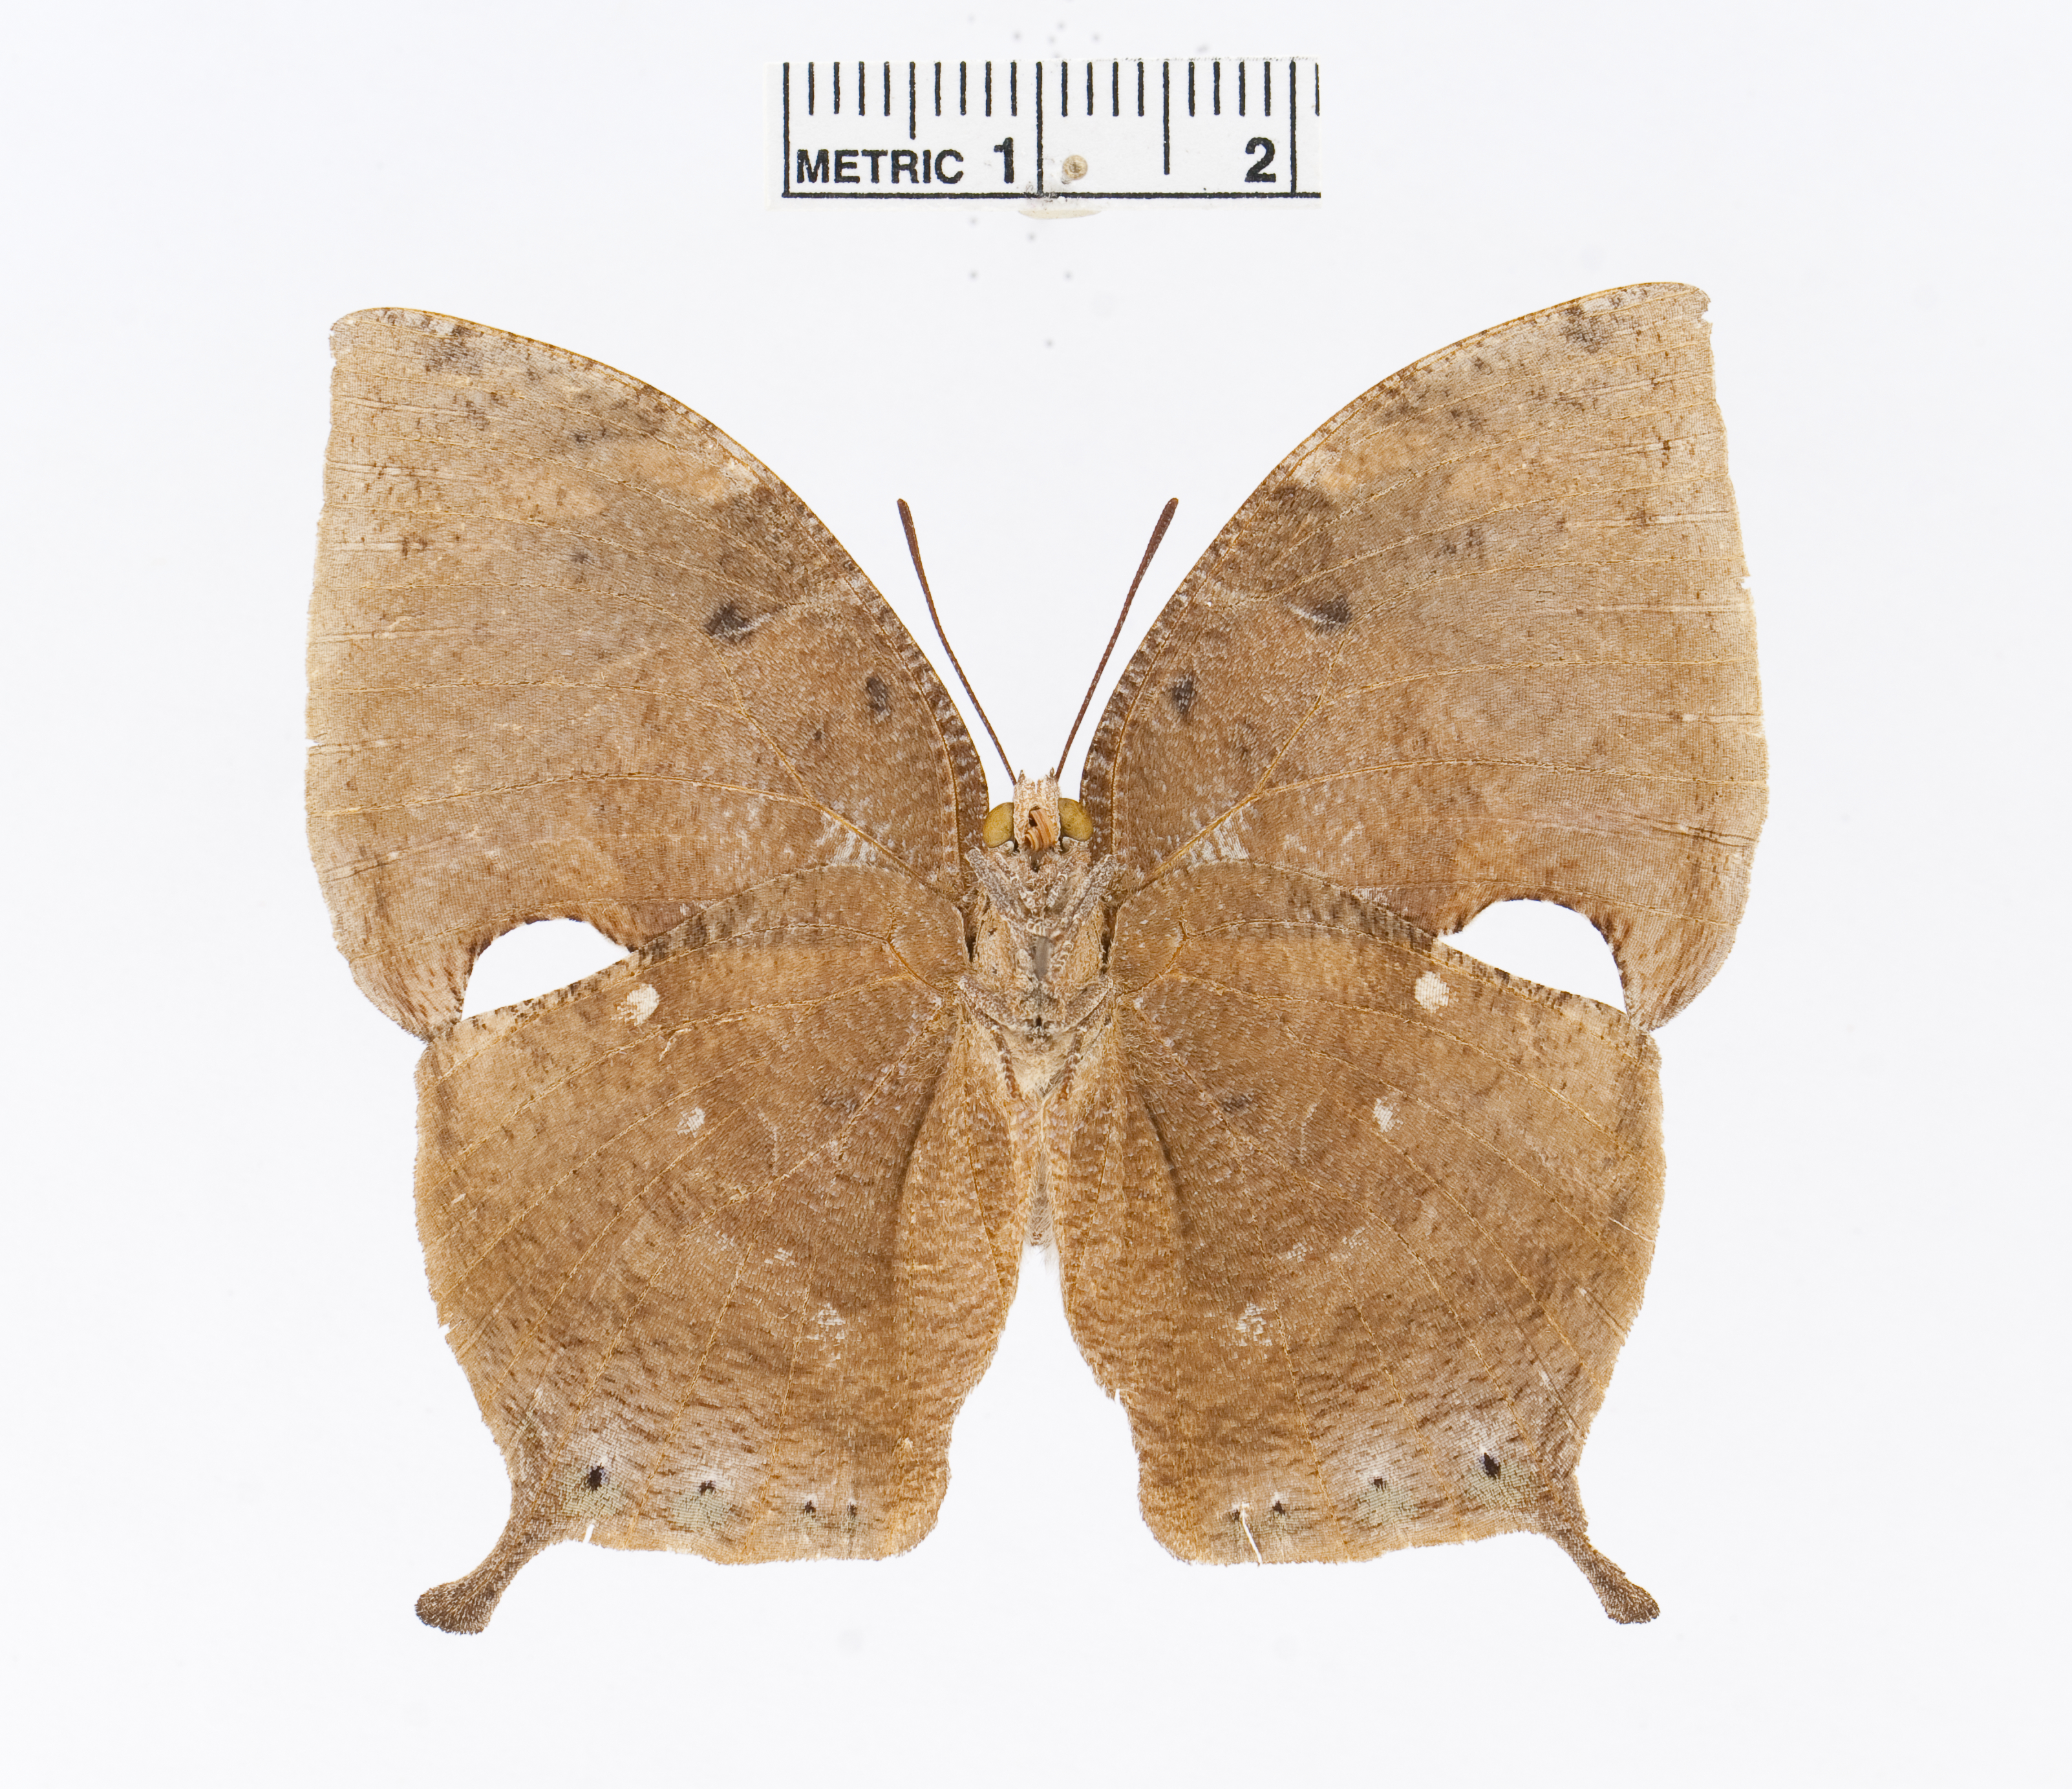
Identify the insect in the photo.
Memphis moruus
